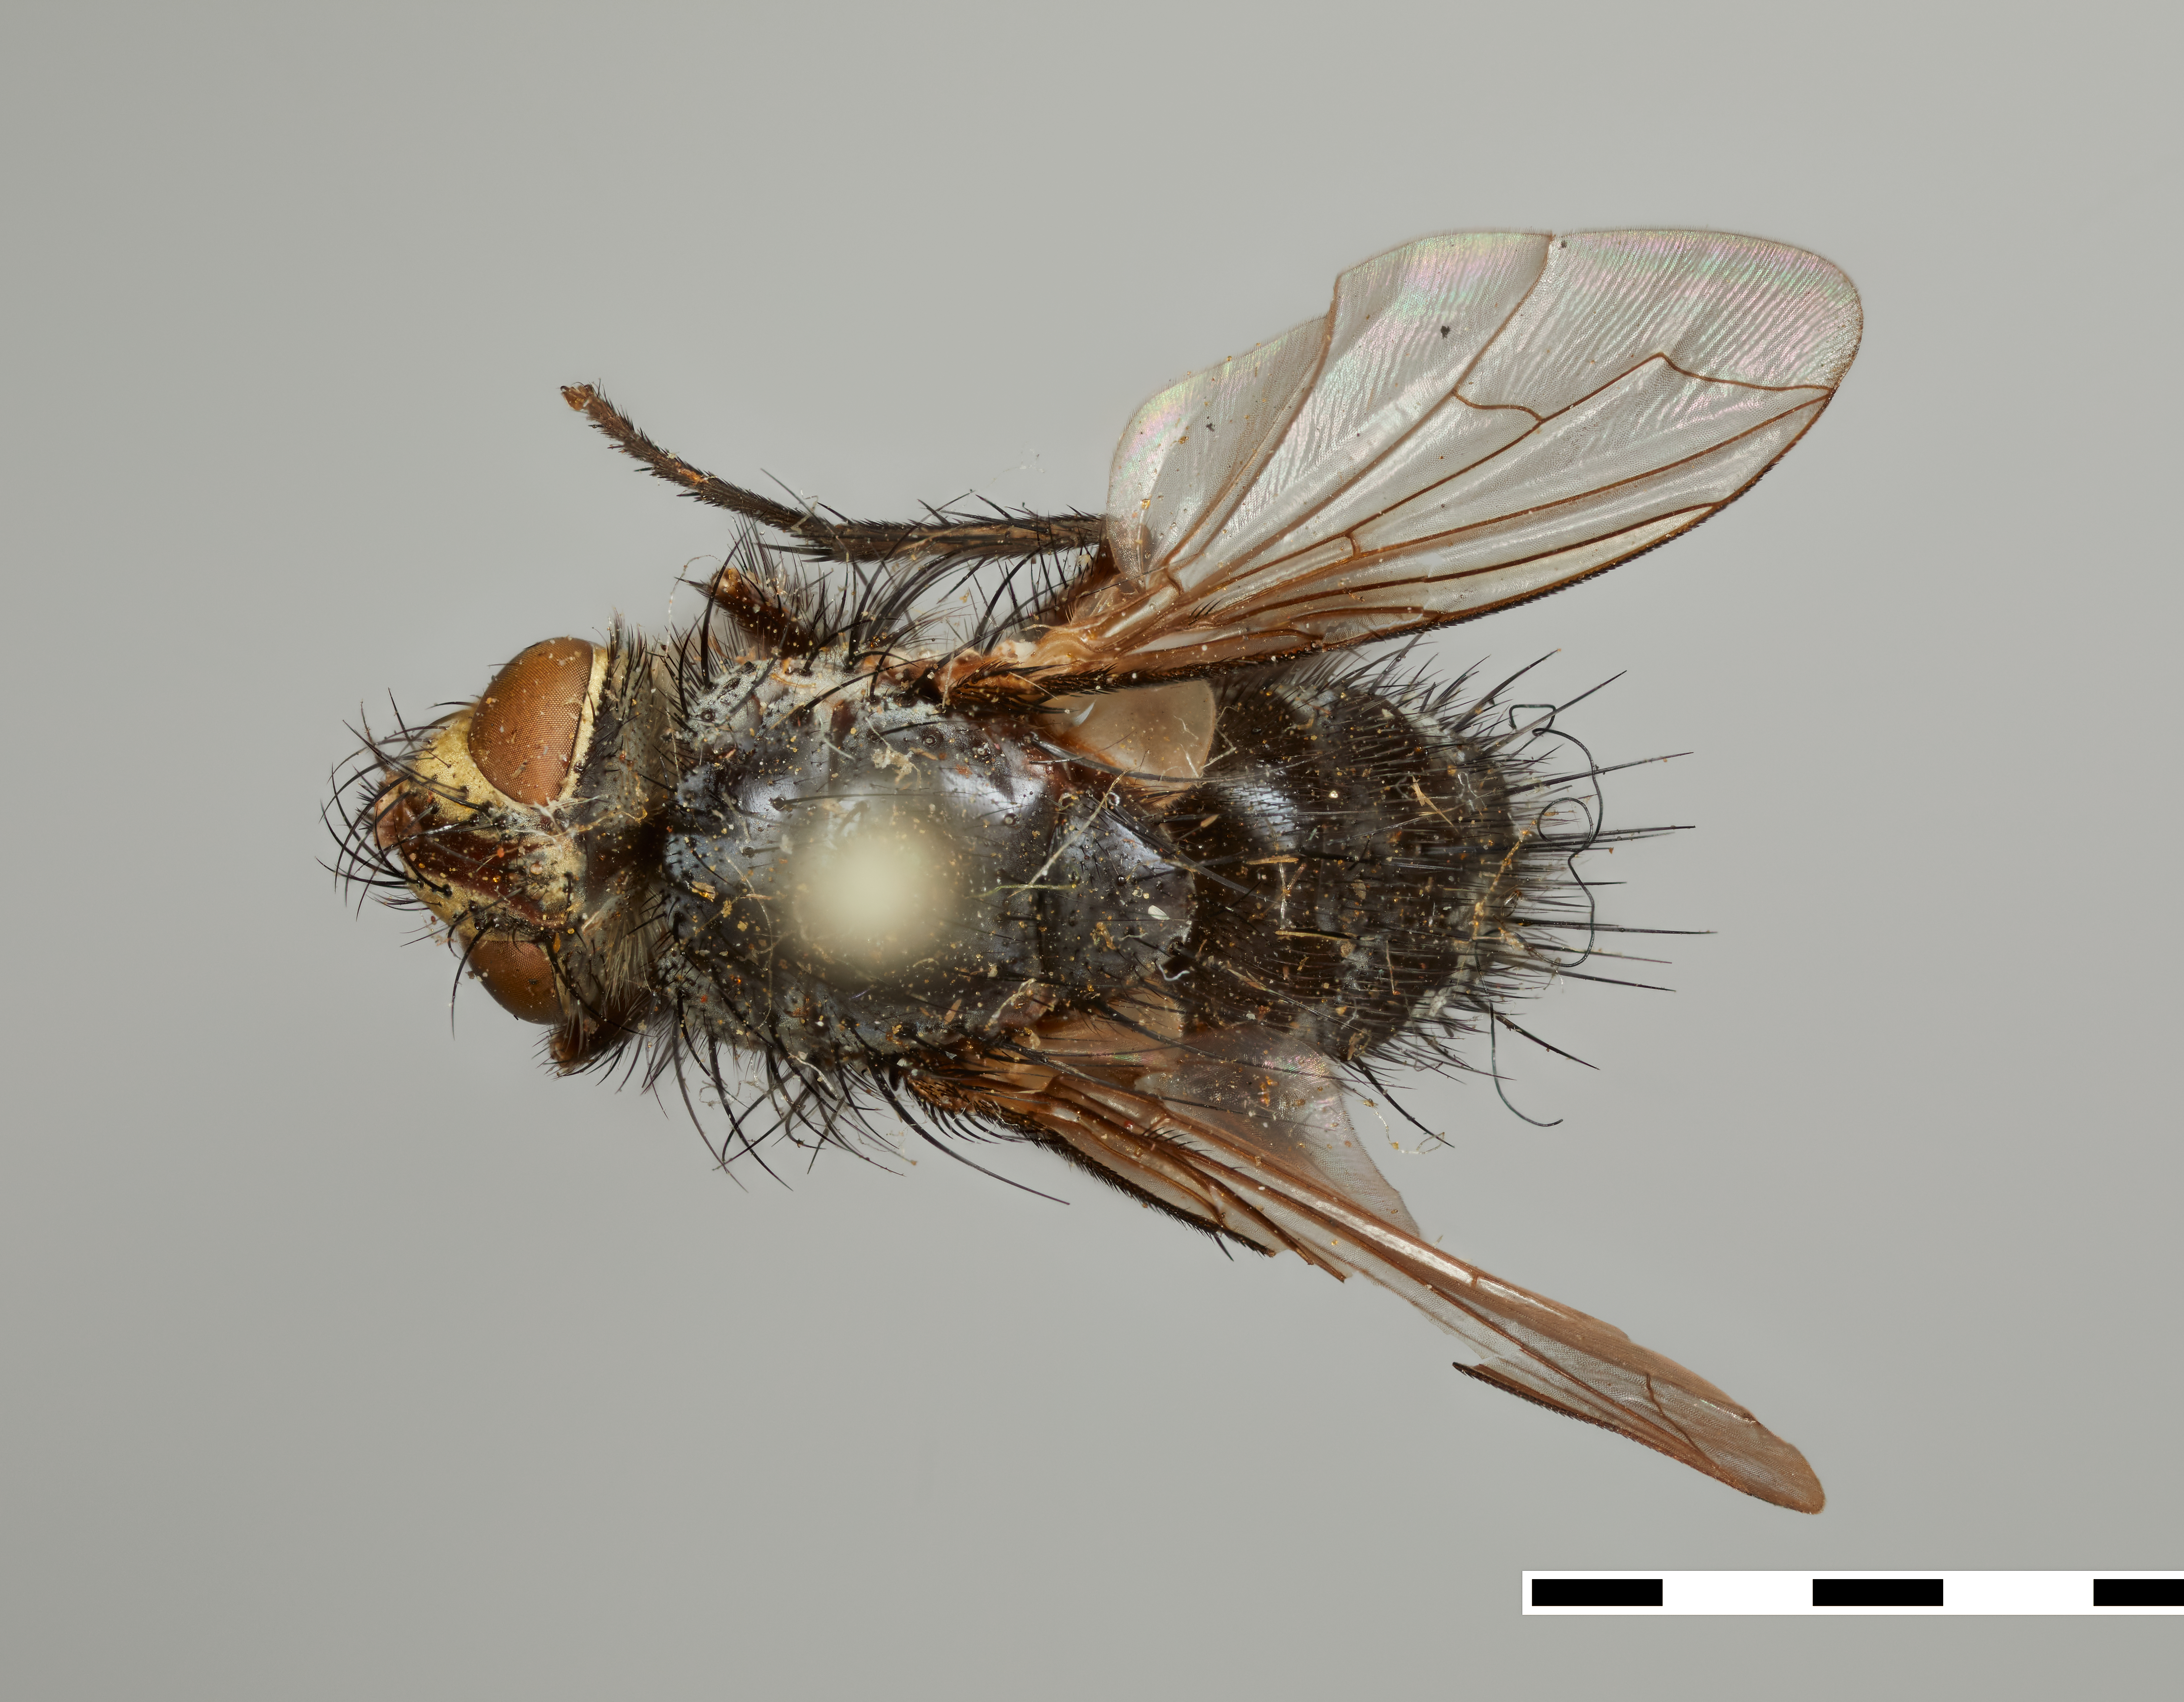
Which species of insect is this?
Masicera aurifrons
